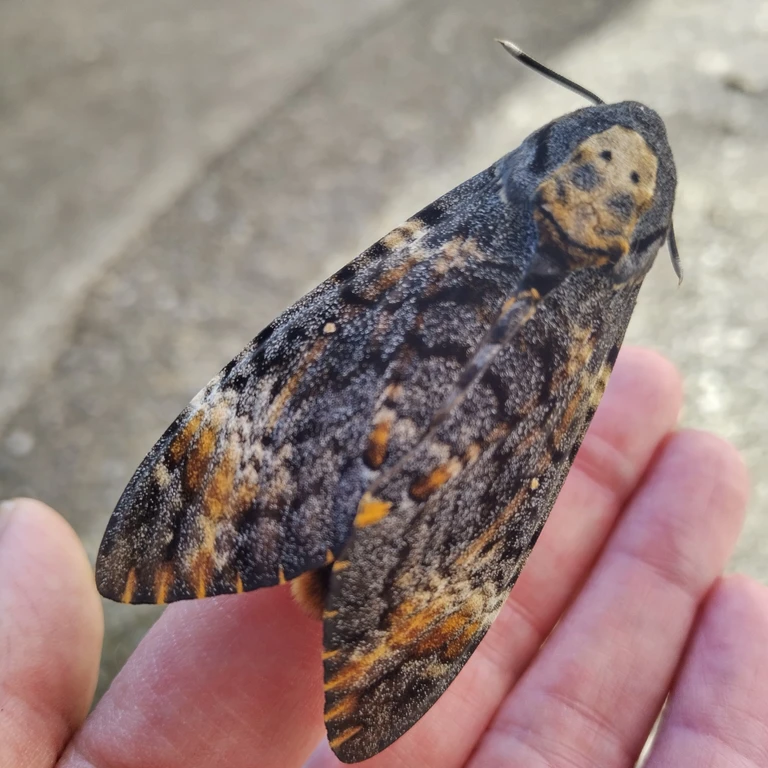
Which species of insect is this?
Acherontia atropos
